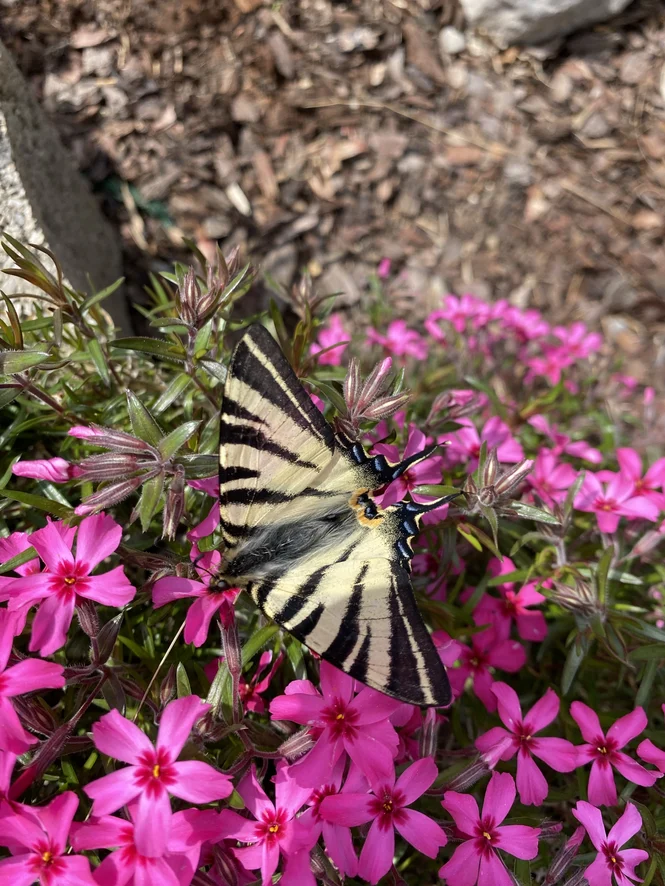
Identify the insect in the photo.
Iphiclides podalirius
